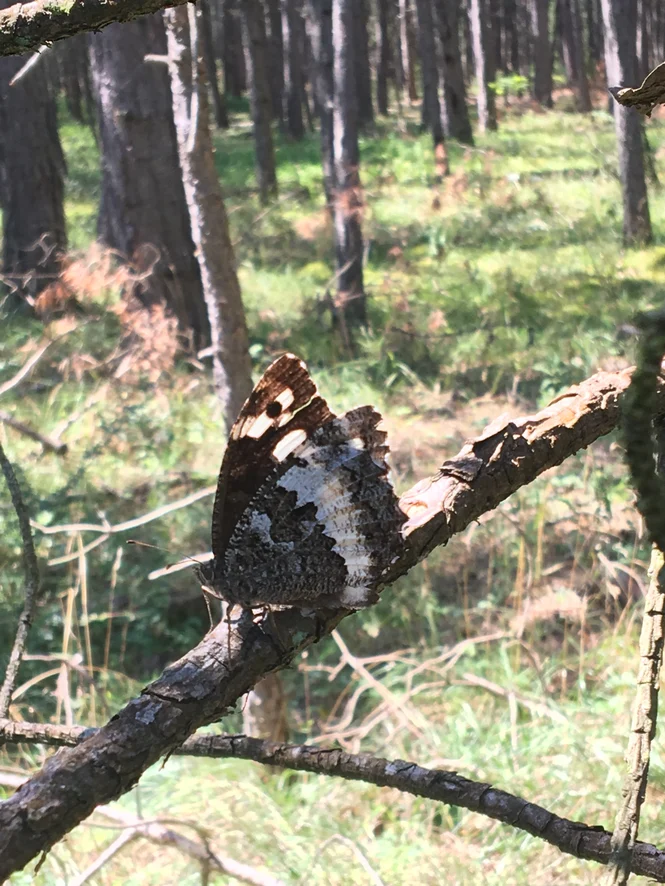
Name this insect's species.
Brintesia circe
